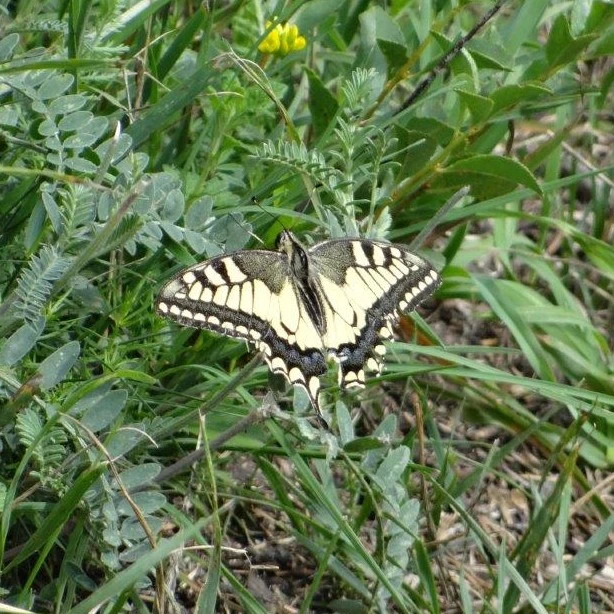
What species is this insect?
Papilio machaon
